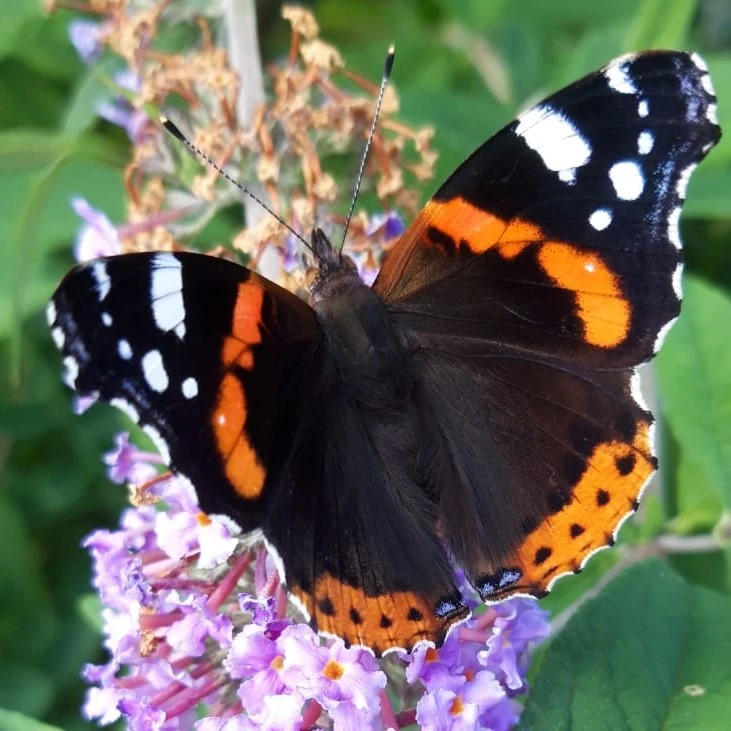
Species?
Vanessa atalanta
